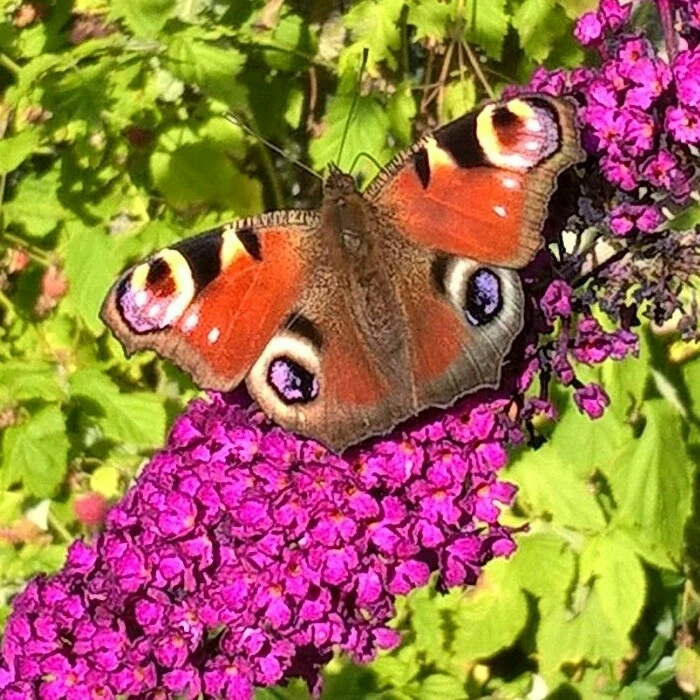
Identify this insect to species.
Aglais io
